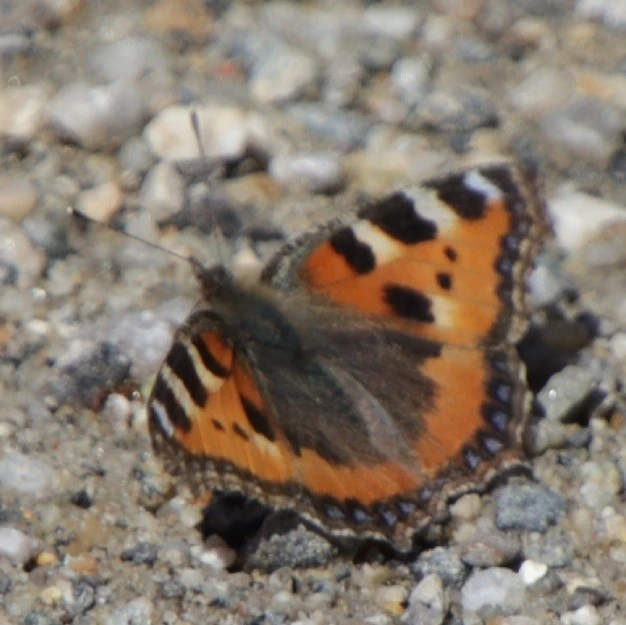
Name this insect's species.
Aglais urticae
